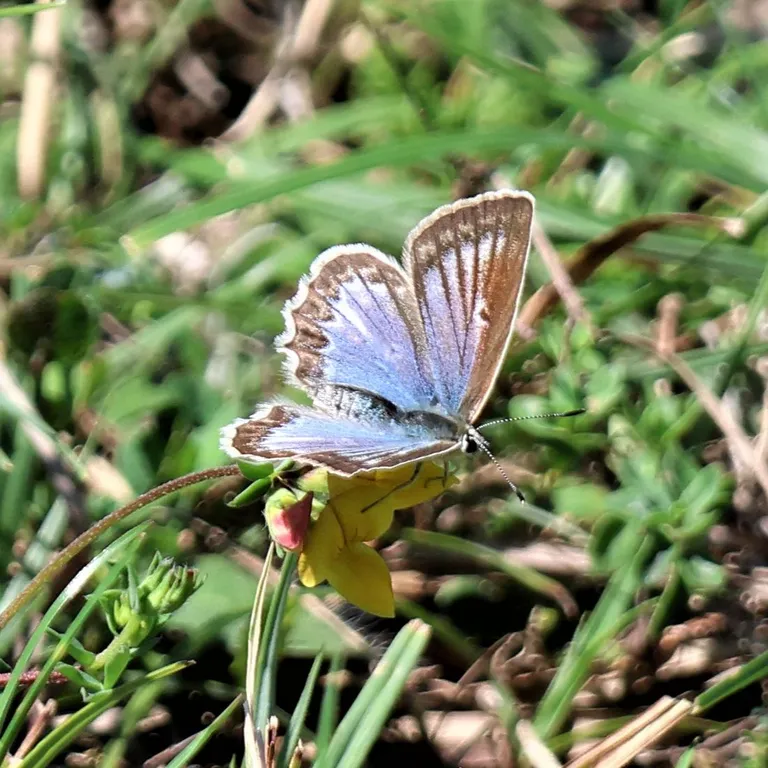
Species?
Polyommatus daphnis
